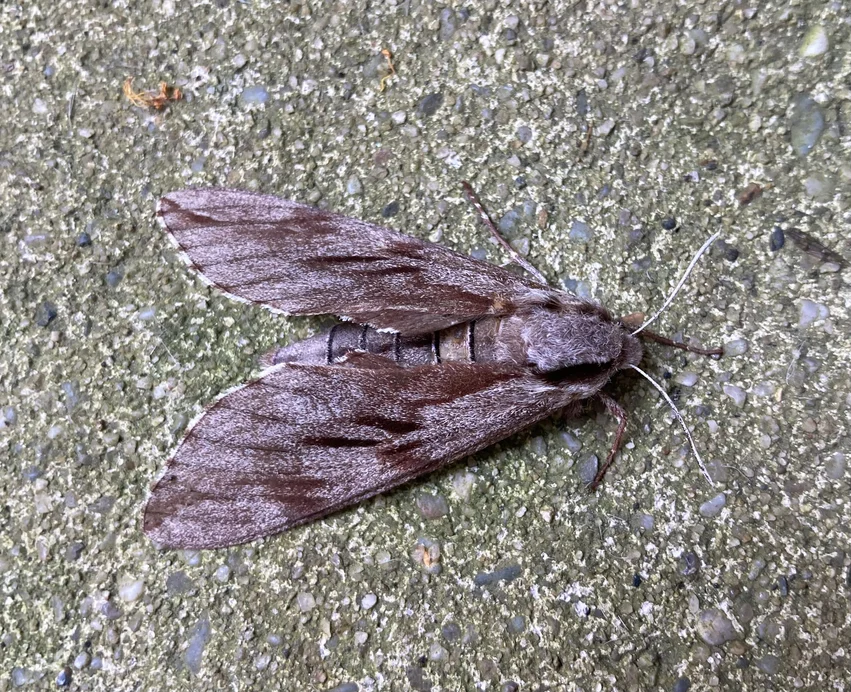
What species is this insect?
Sphinx pinastri
